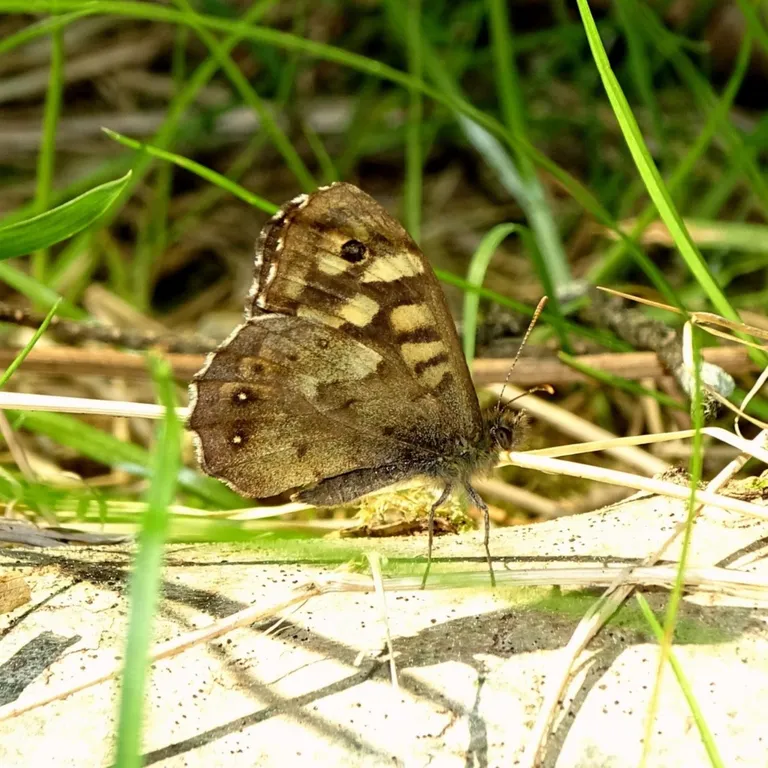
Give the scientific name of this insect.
Pararge aegeria
